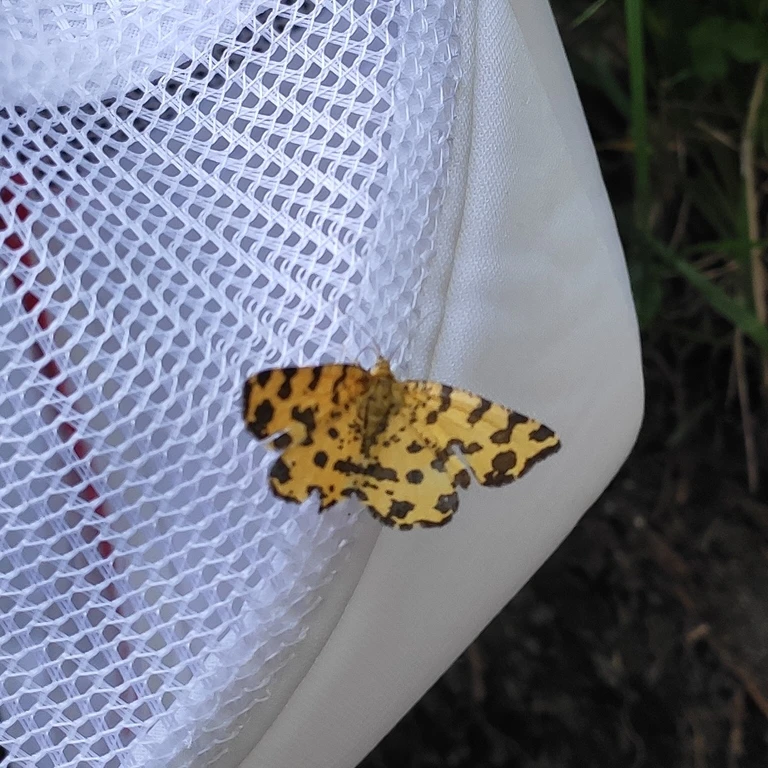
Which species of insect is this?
Pseudopanthera macularia
